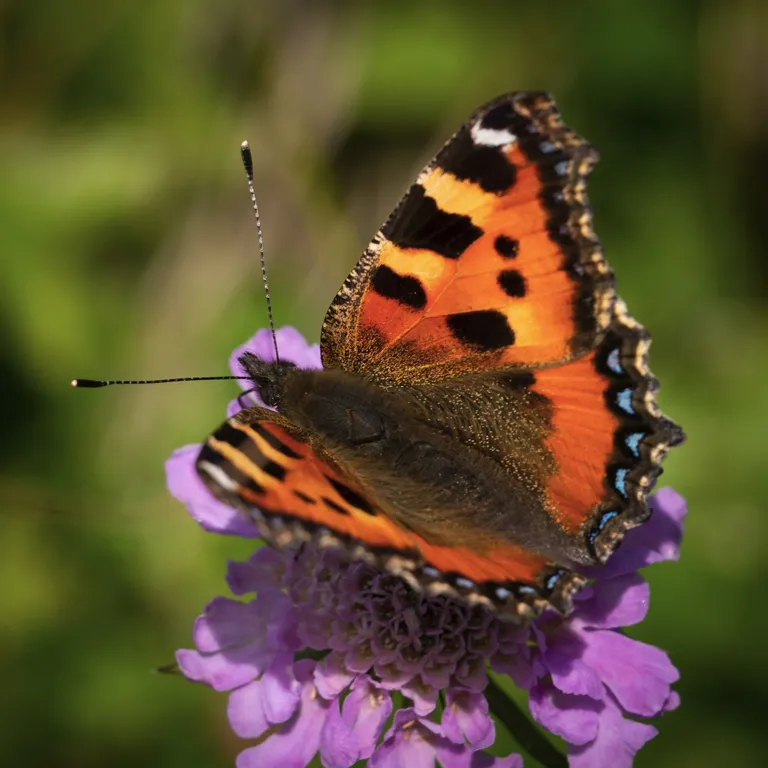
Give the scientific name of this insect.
Aglais urticae
